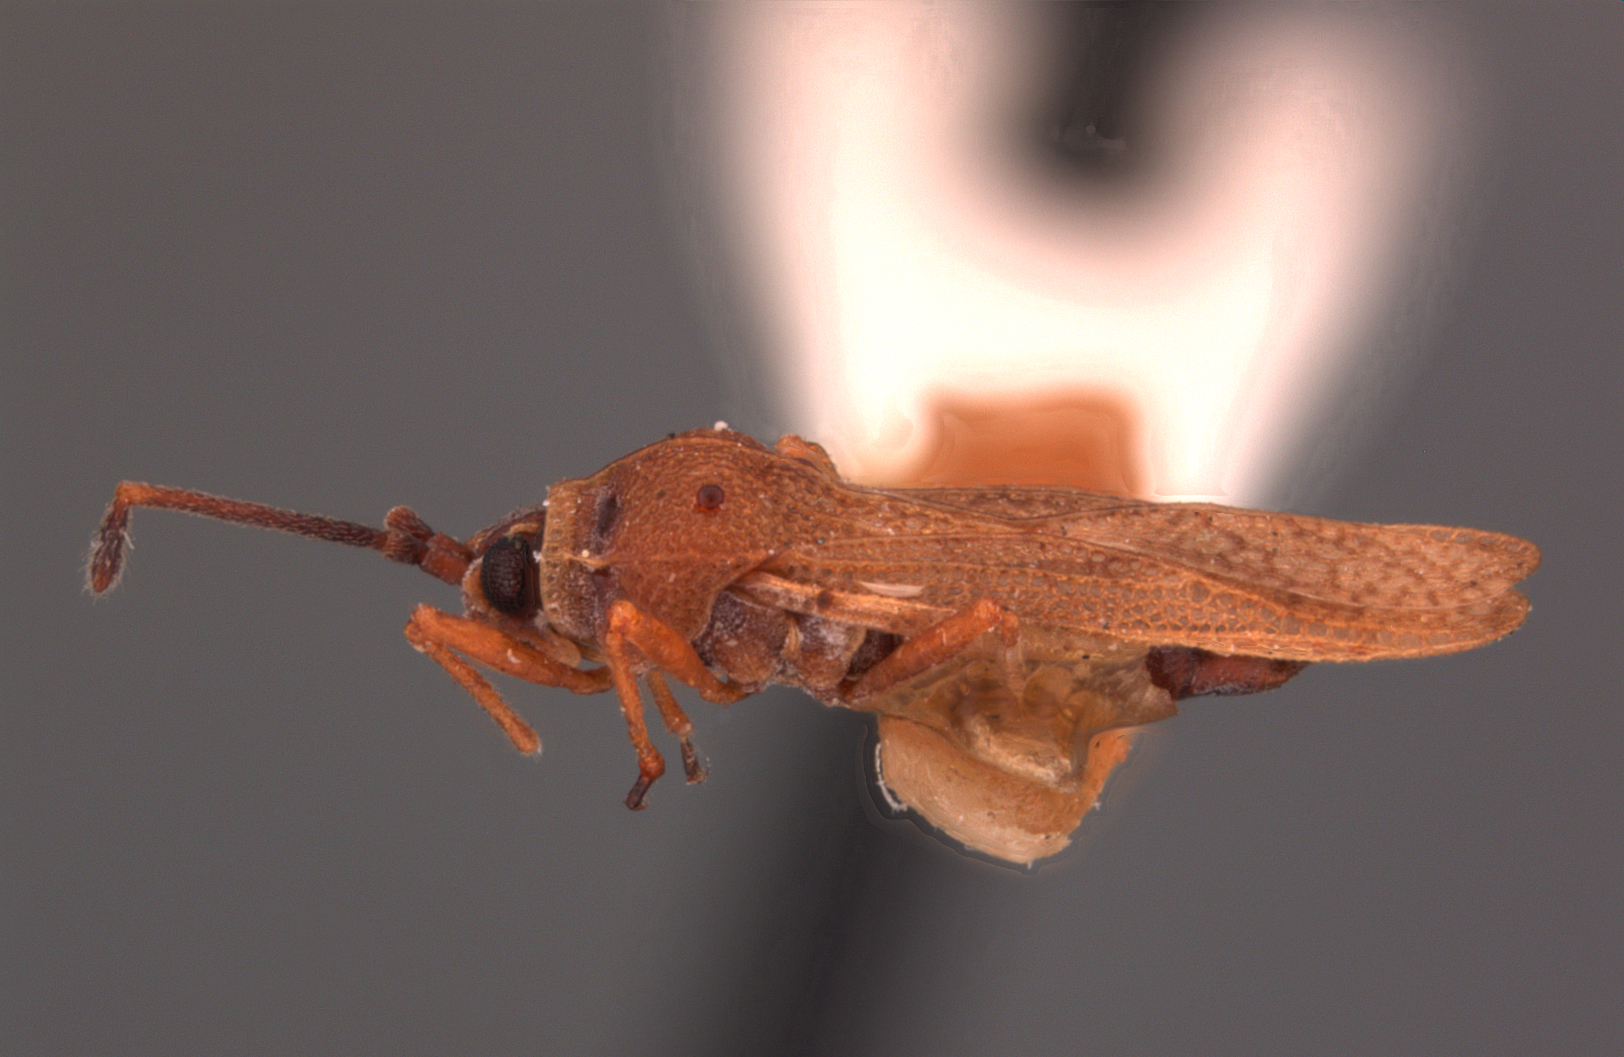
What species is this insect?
Leptoypha elliptica
